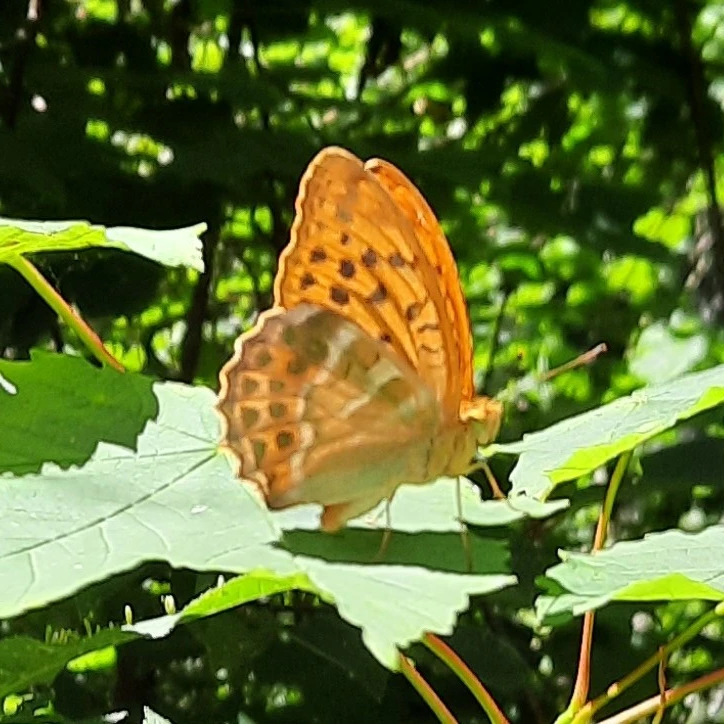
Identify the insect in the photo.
Argynnis paphia
